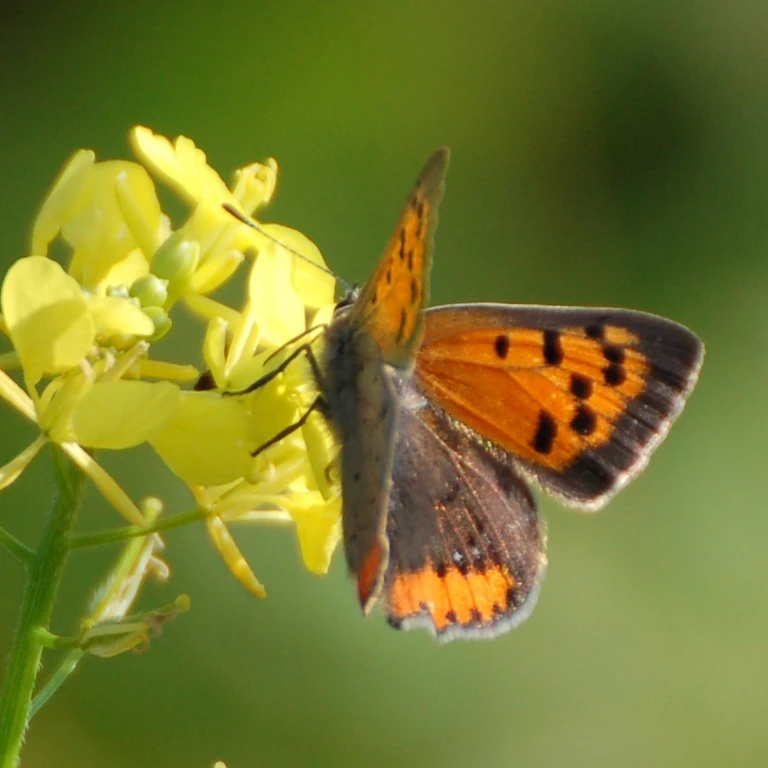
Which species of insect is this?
Lycaena phlaeas
